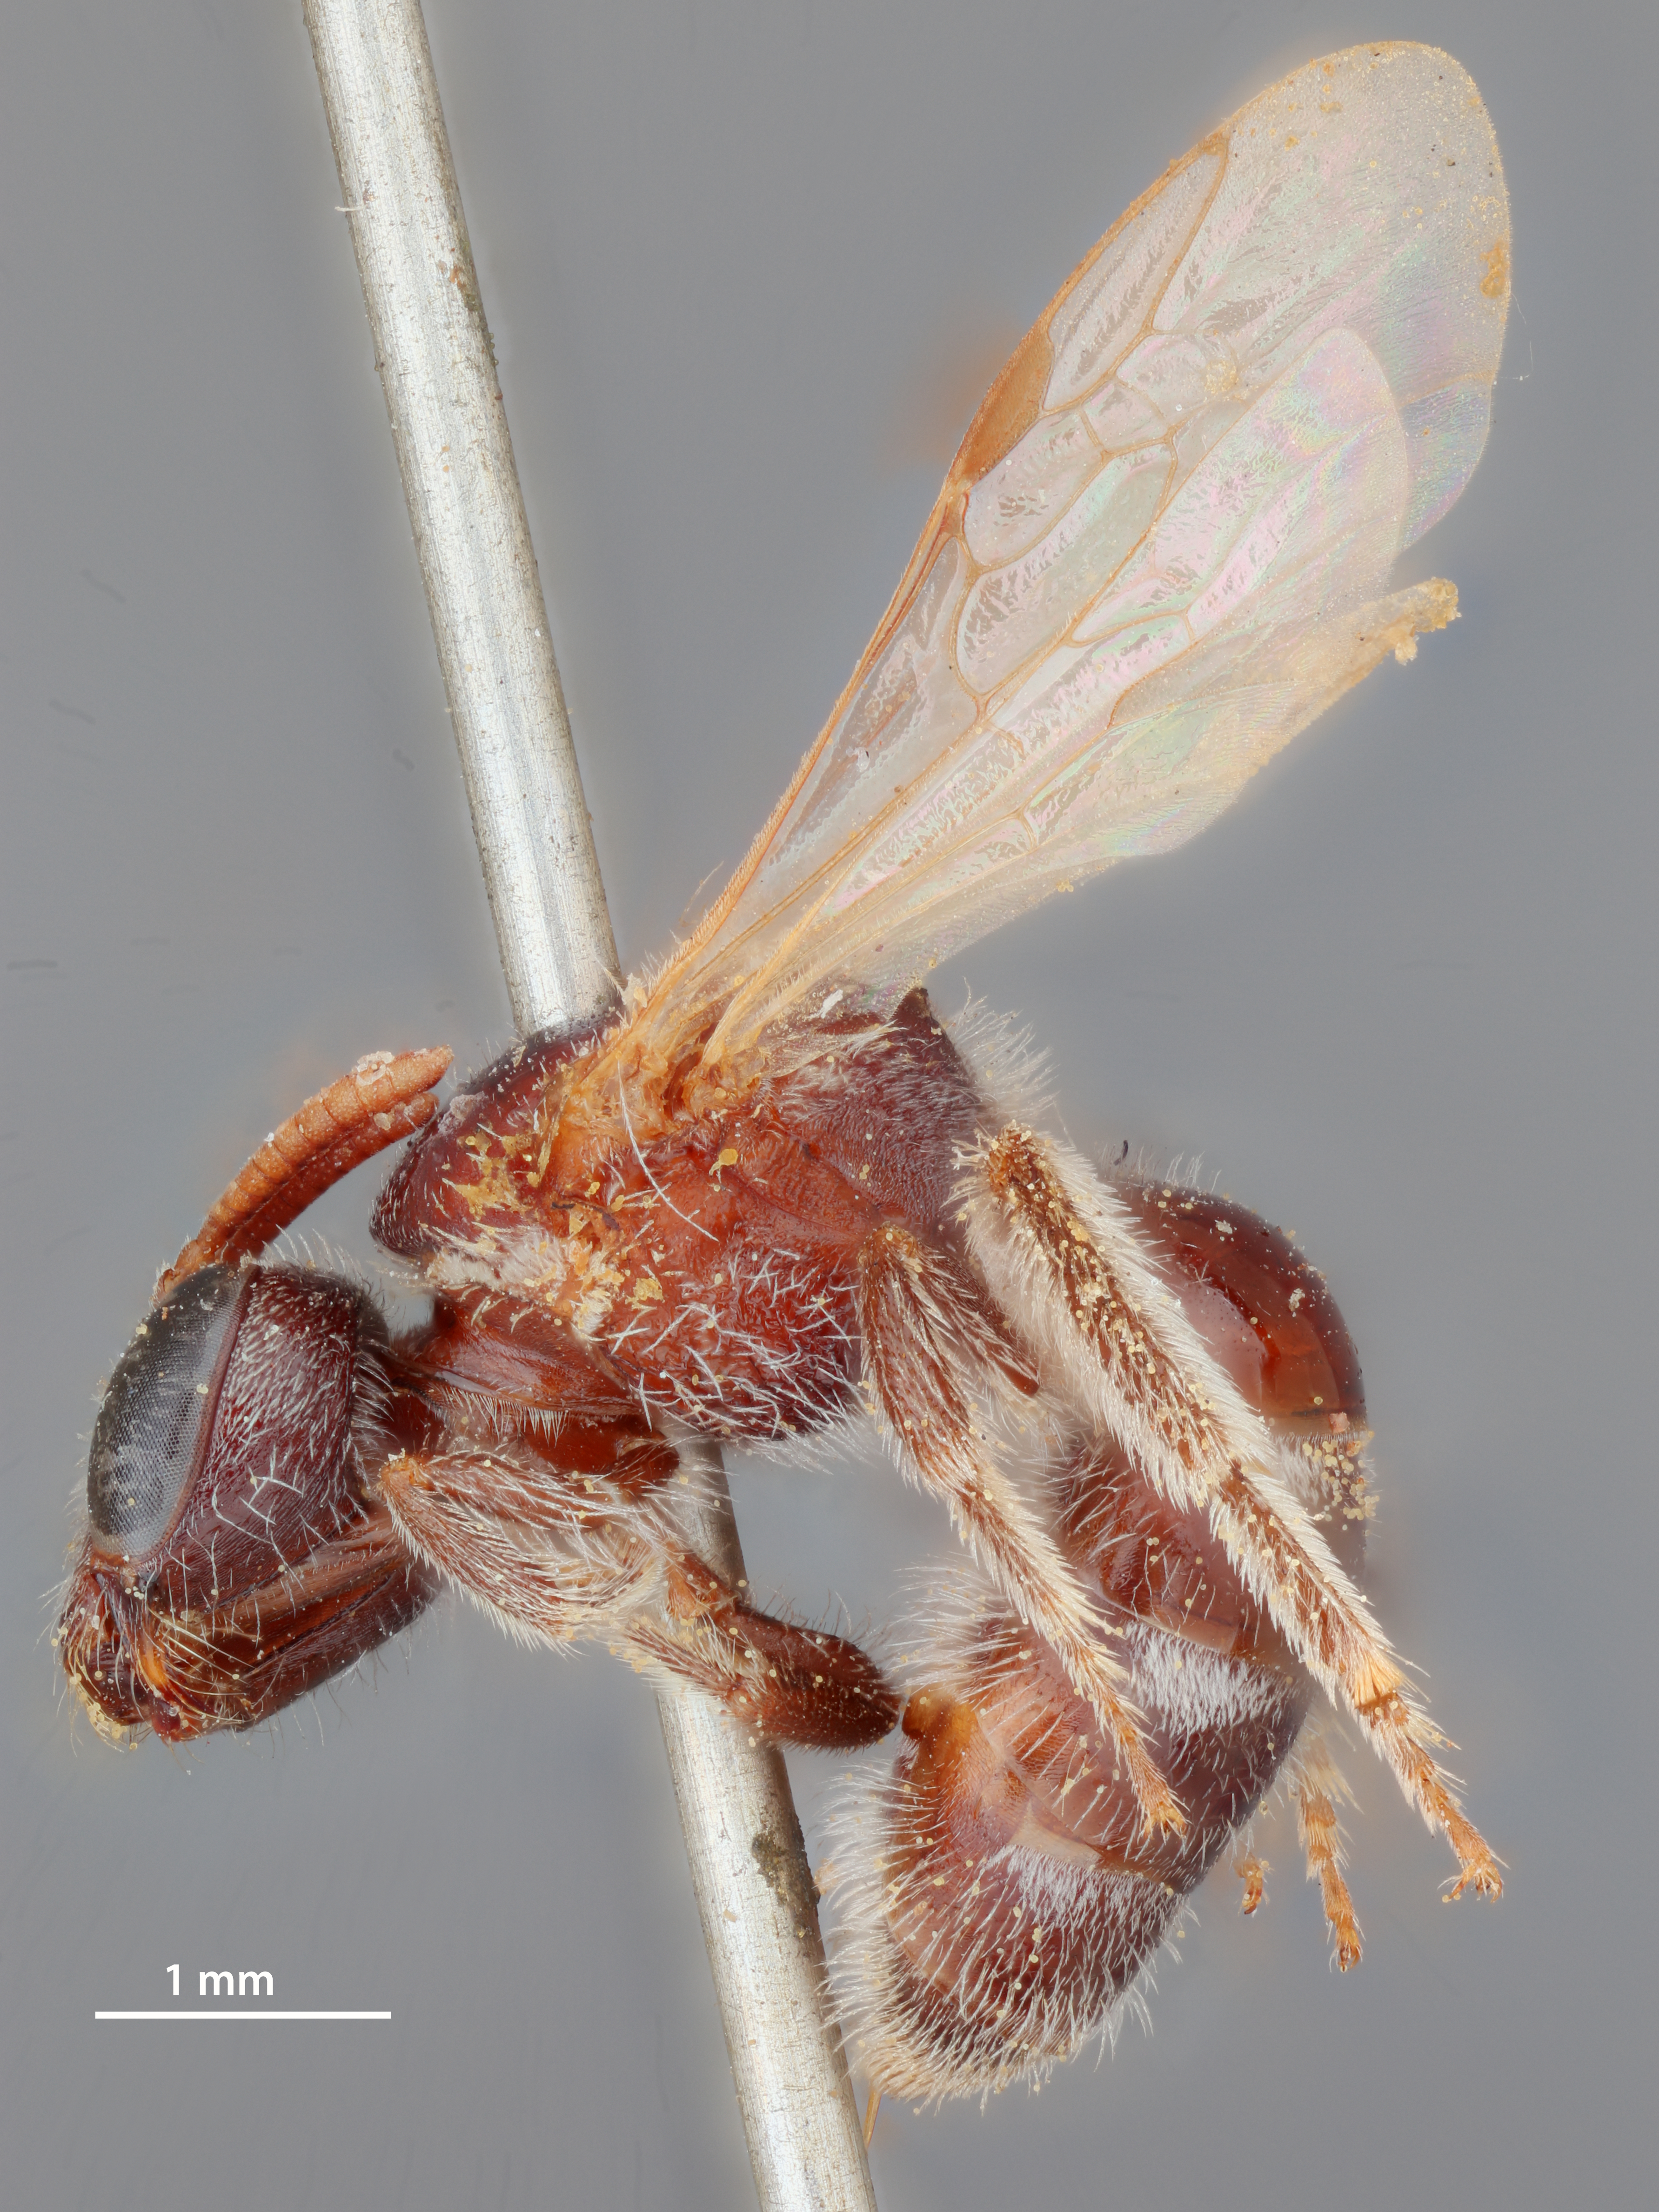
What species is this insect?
Halictus pectoraloides
